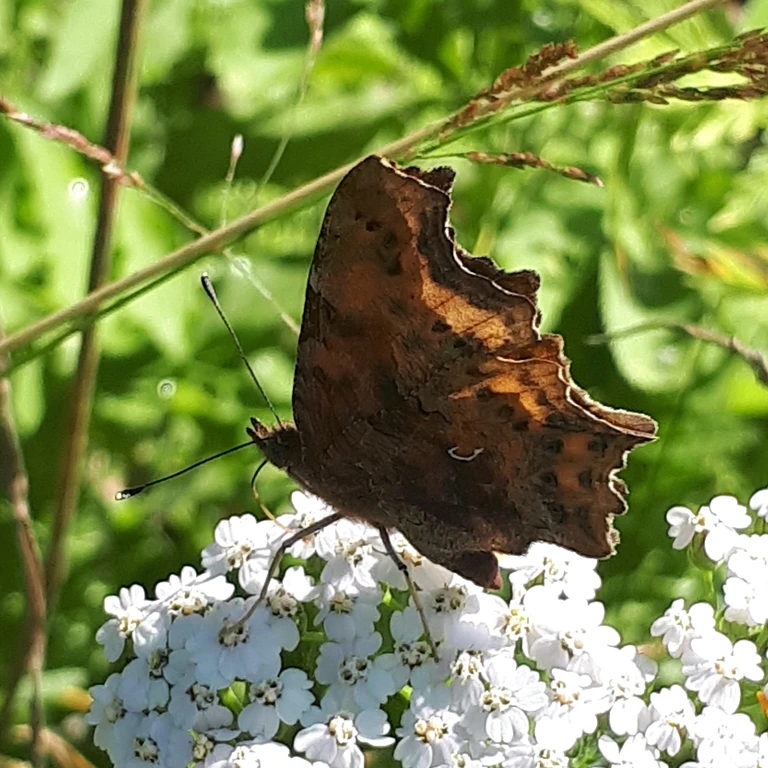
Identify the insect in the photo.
Polygonia c-album
